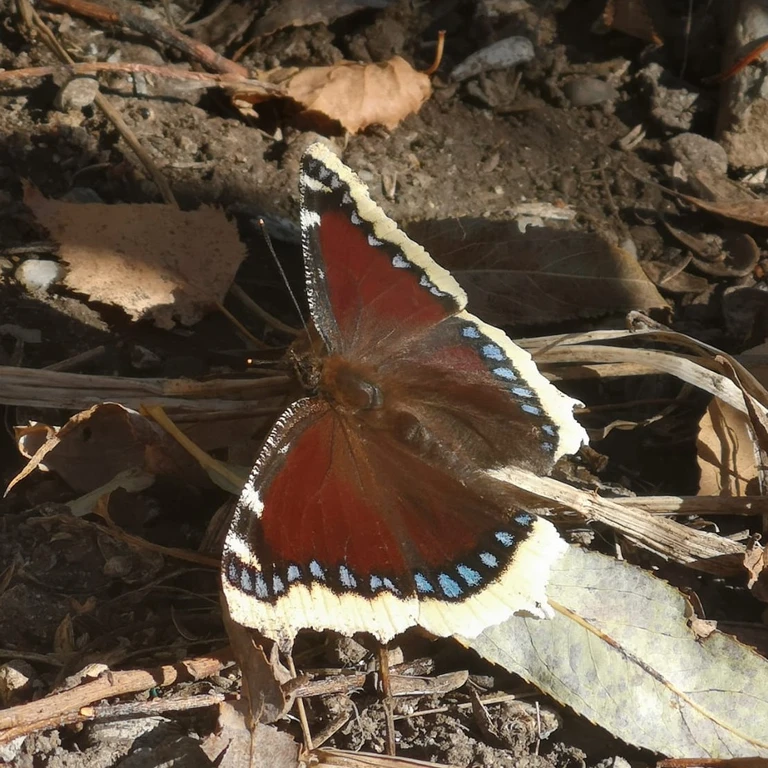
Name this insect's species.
Nymphalis antiopa
